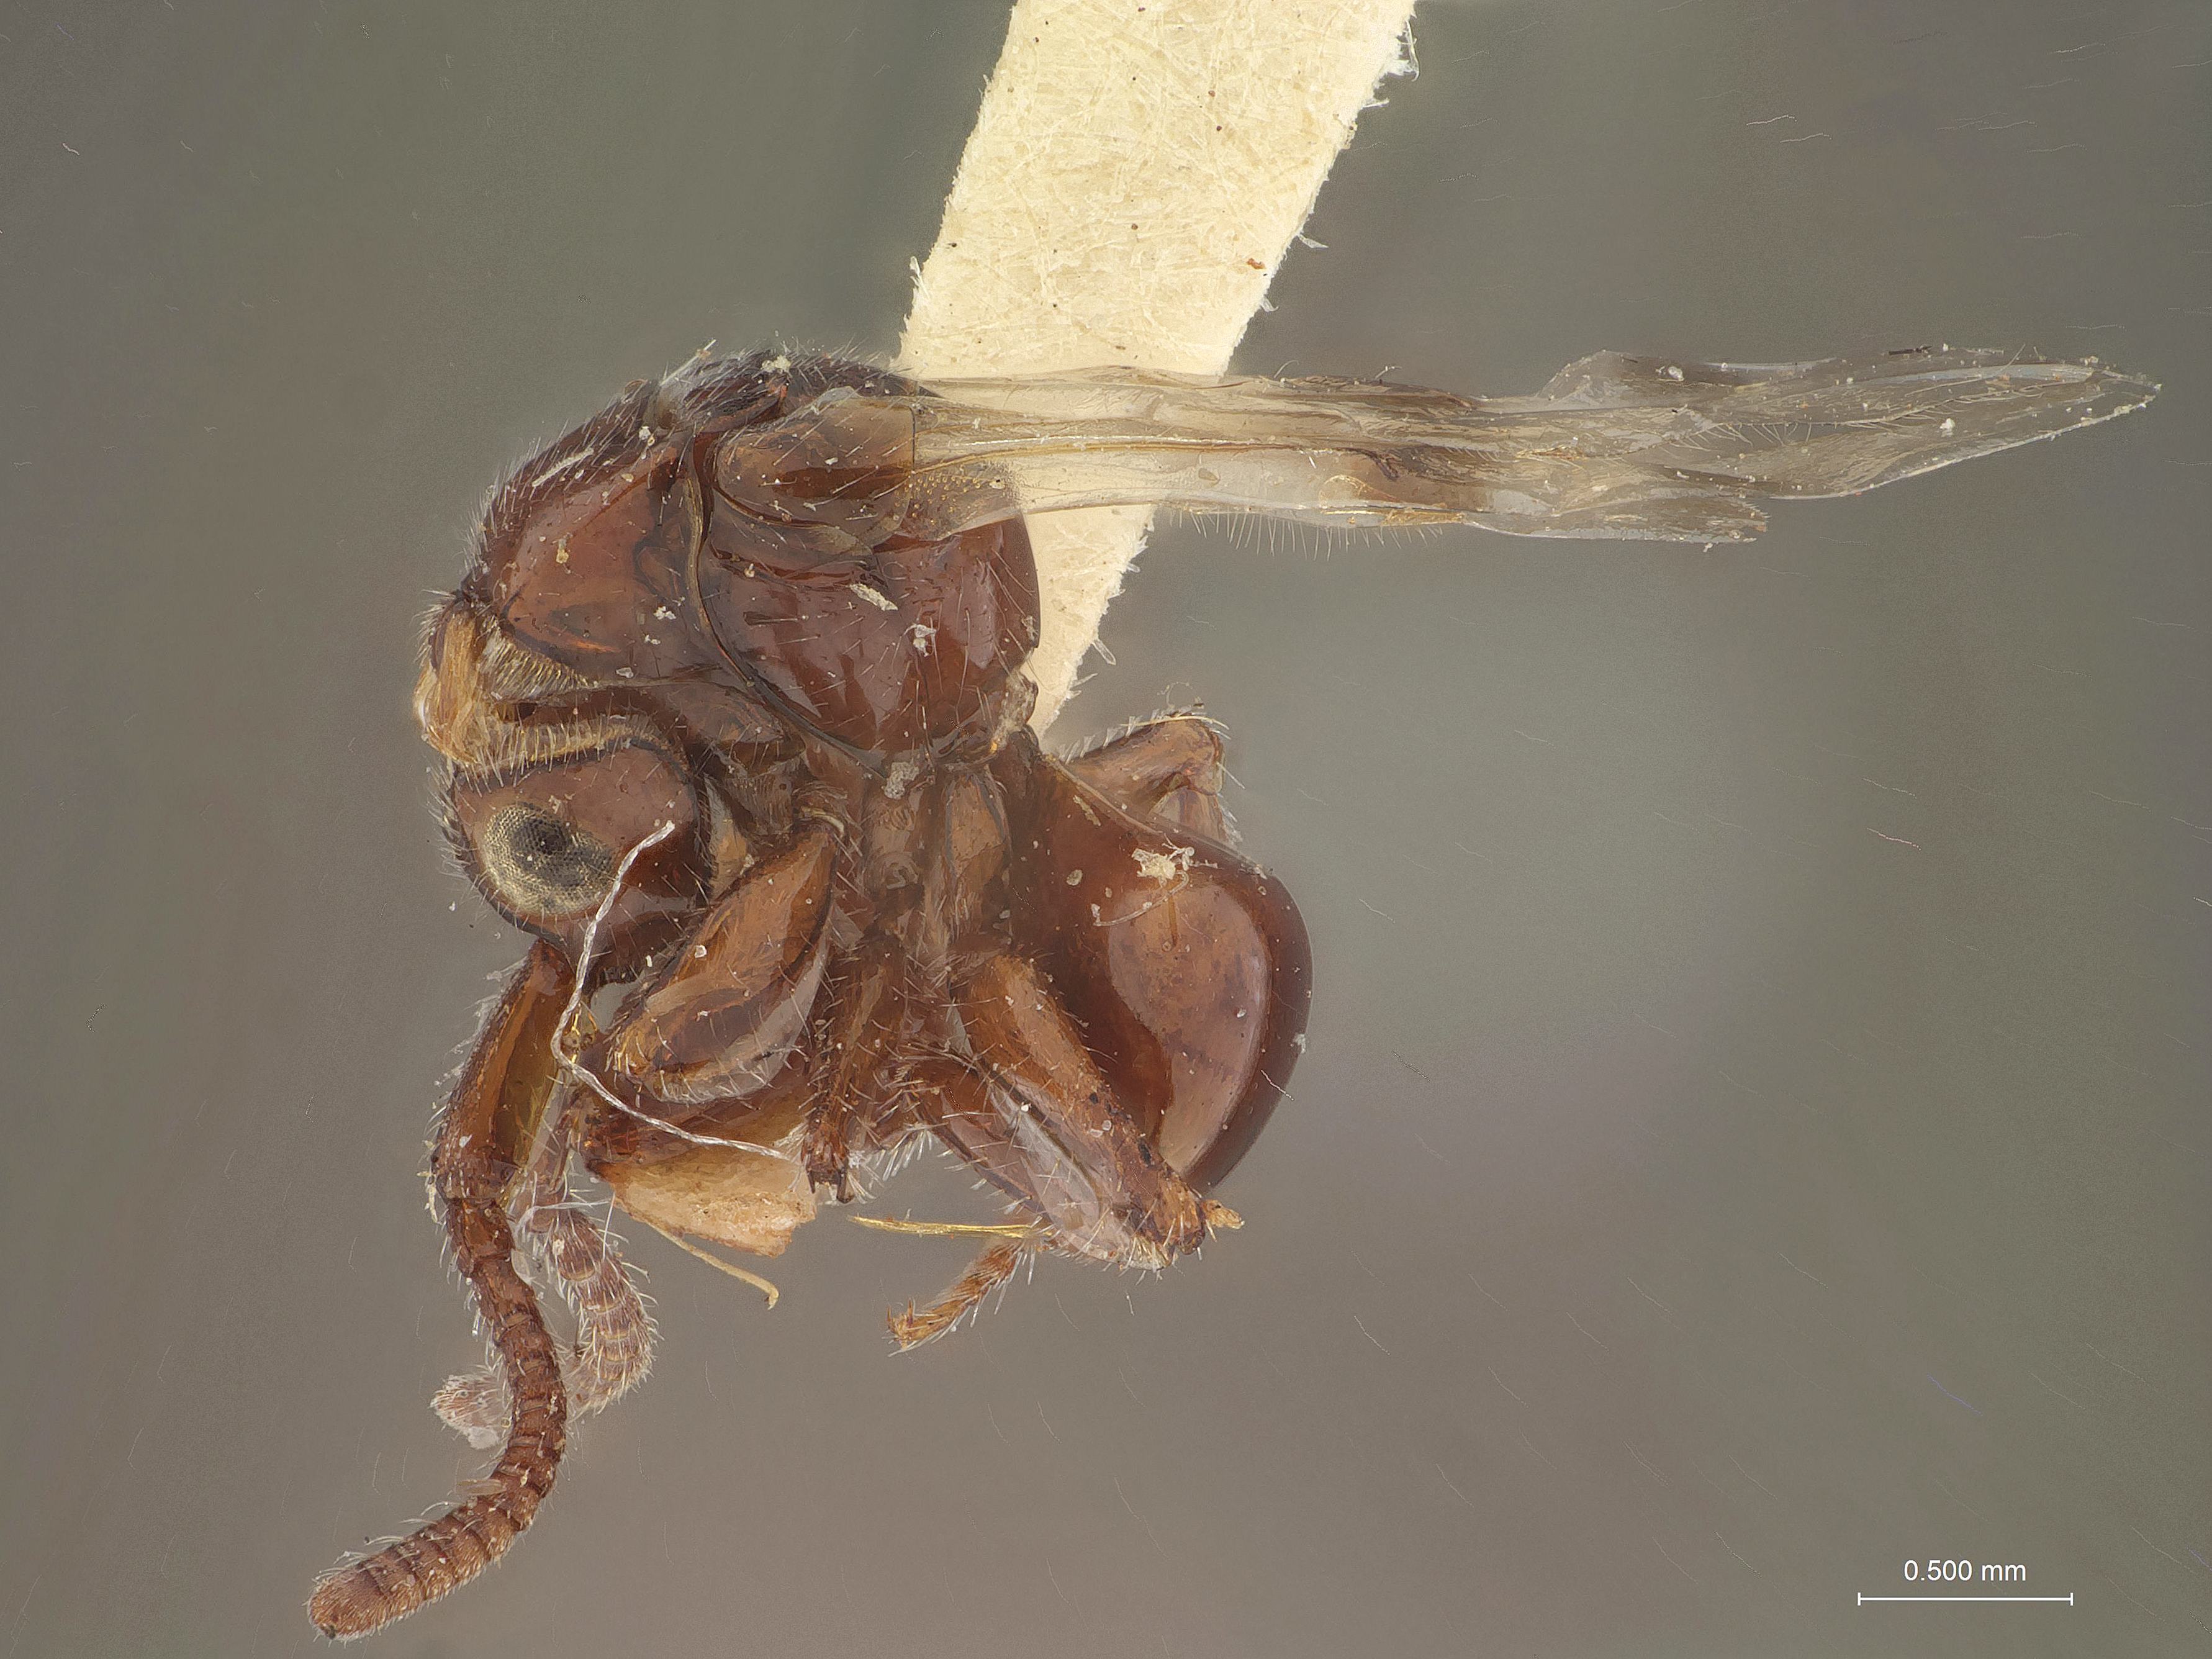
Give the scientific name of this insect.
Loboscelidea antennata
